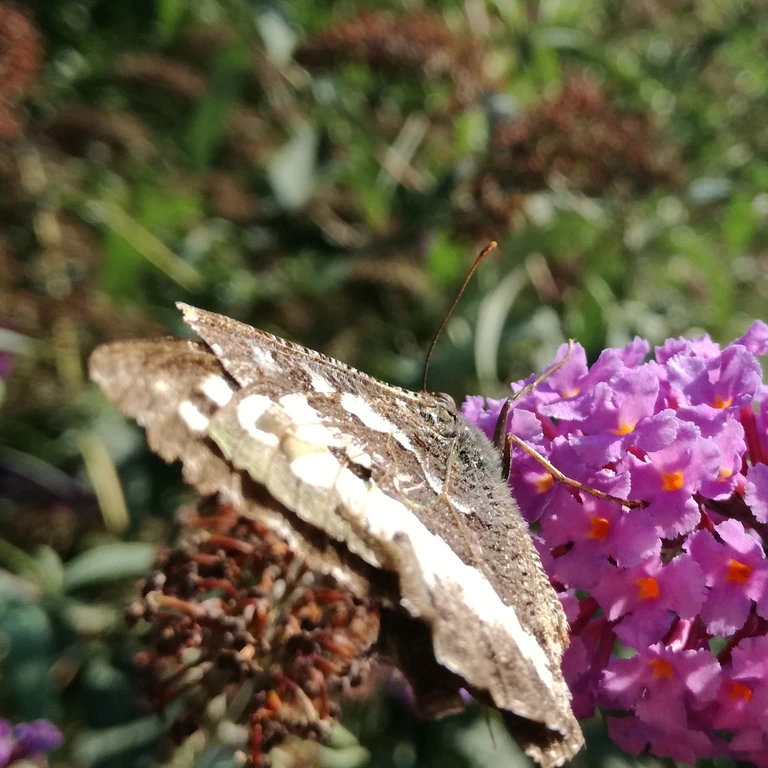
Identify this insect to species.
Brintesia circe
